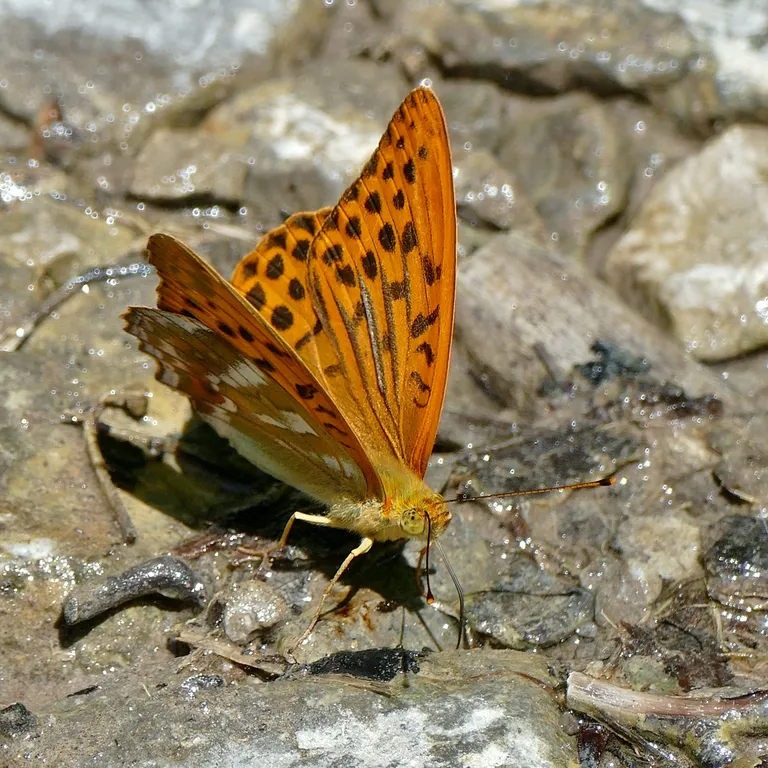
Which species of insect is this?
Argynnis paphia
